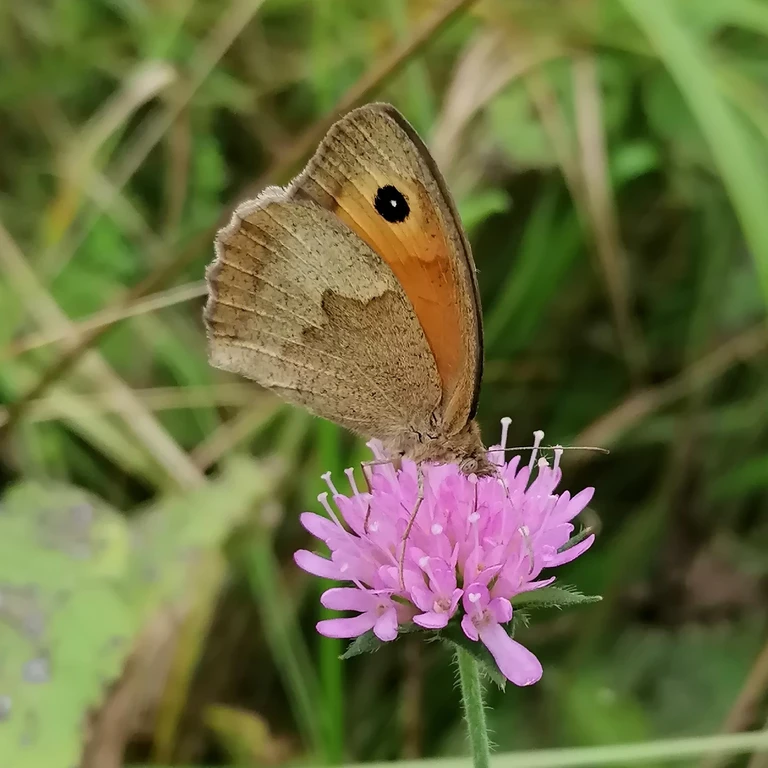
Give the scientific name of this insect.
Maniola jurtina
